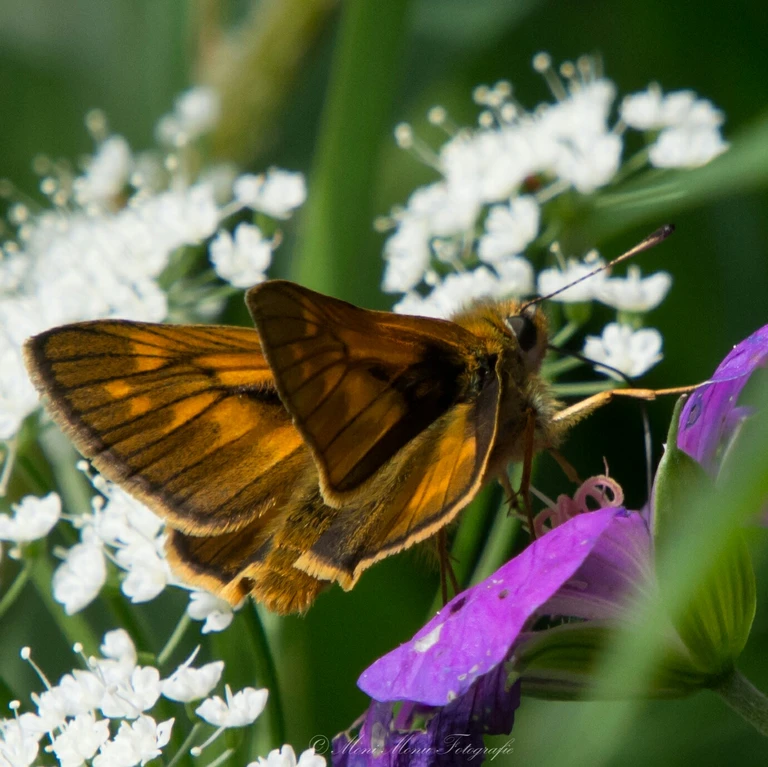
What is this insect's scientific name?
Ochlodes sylvanus (also Ochlodes venata)
